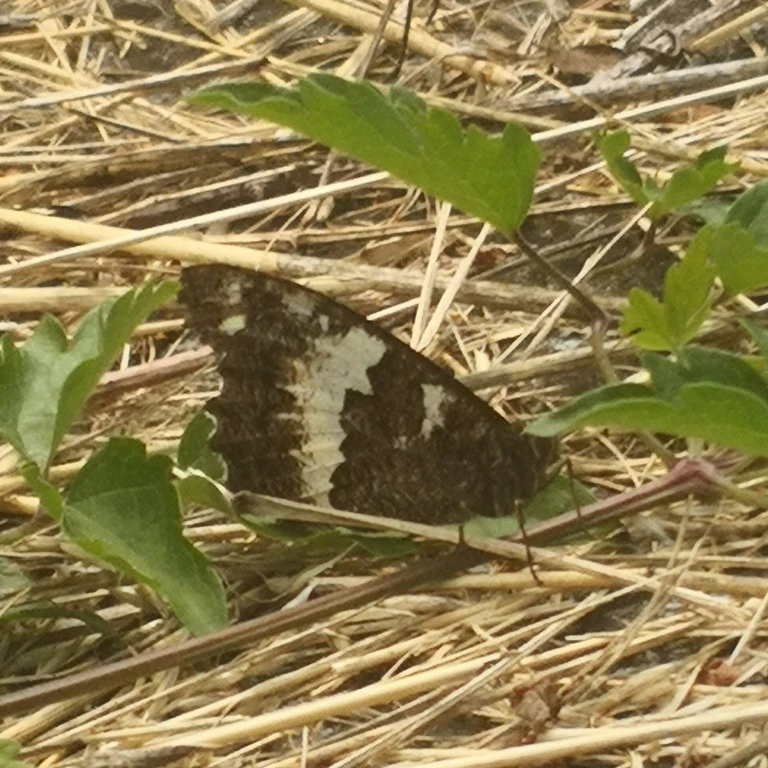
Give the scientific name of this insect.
Brintesia circe
